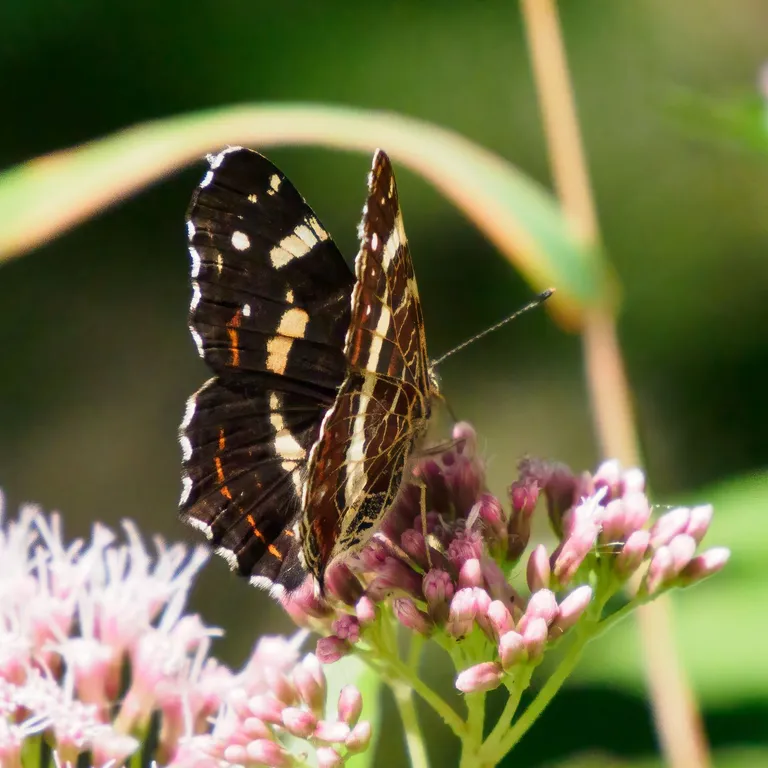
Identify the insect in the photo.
Araschnia levana
